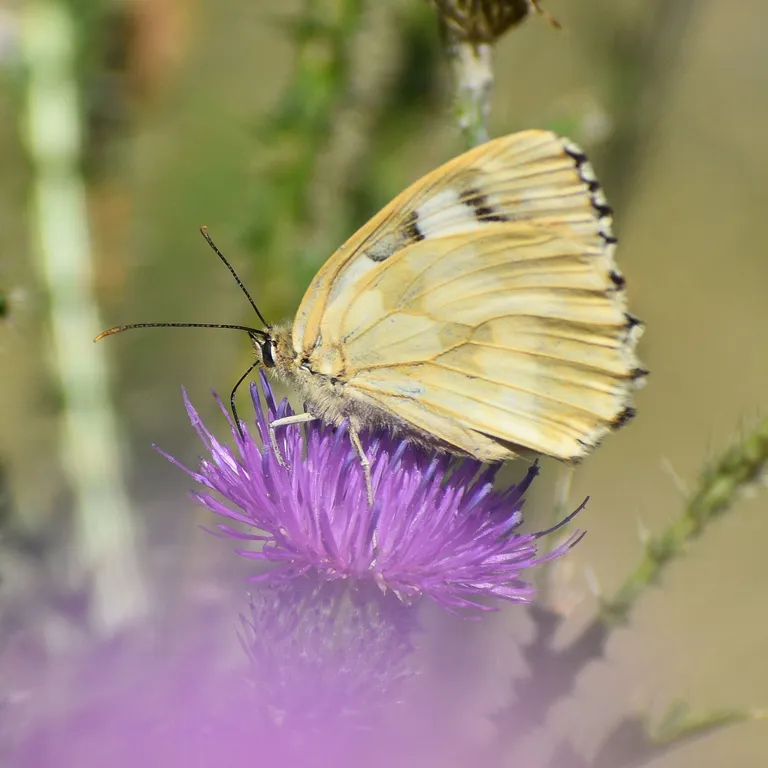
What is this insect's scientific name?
Melanargia galathea
